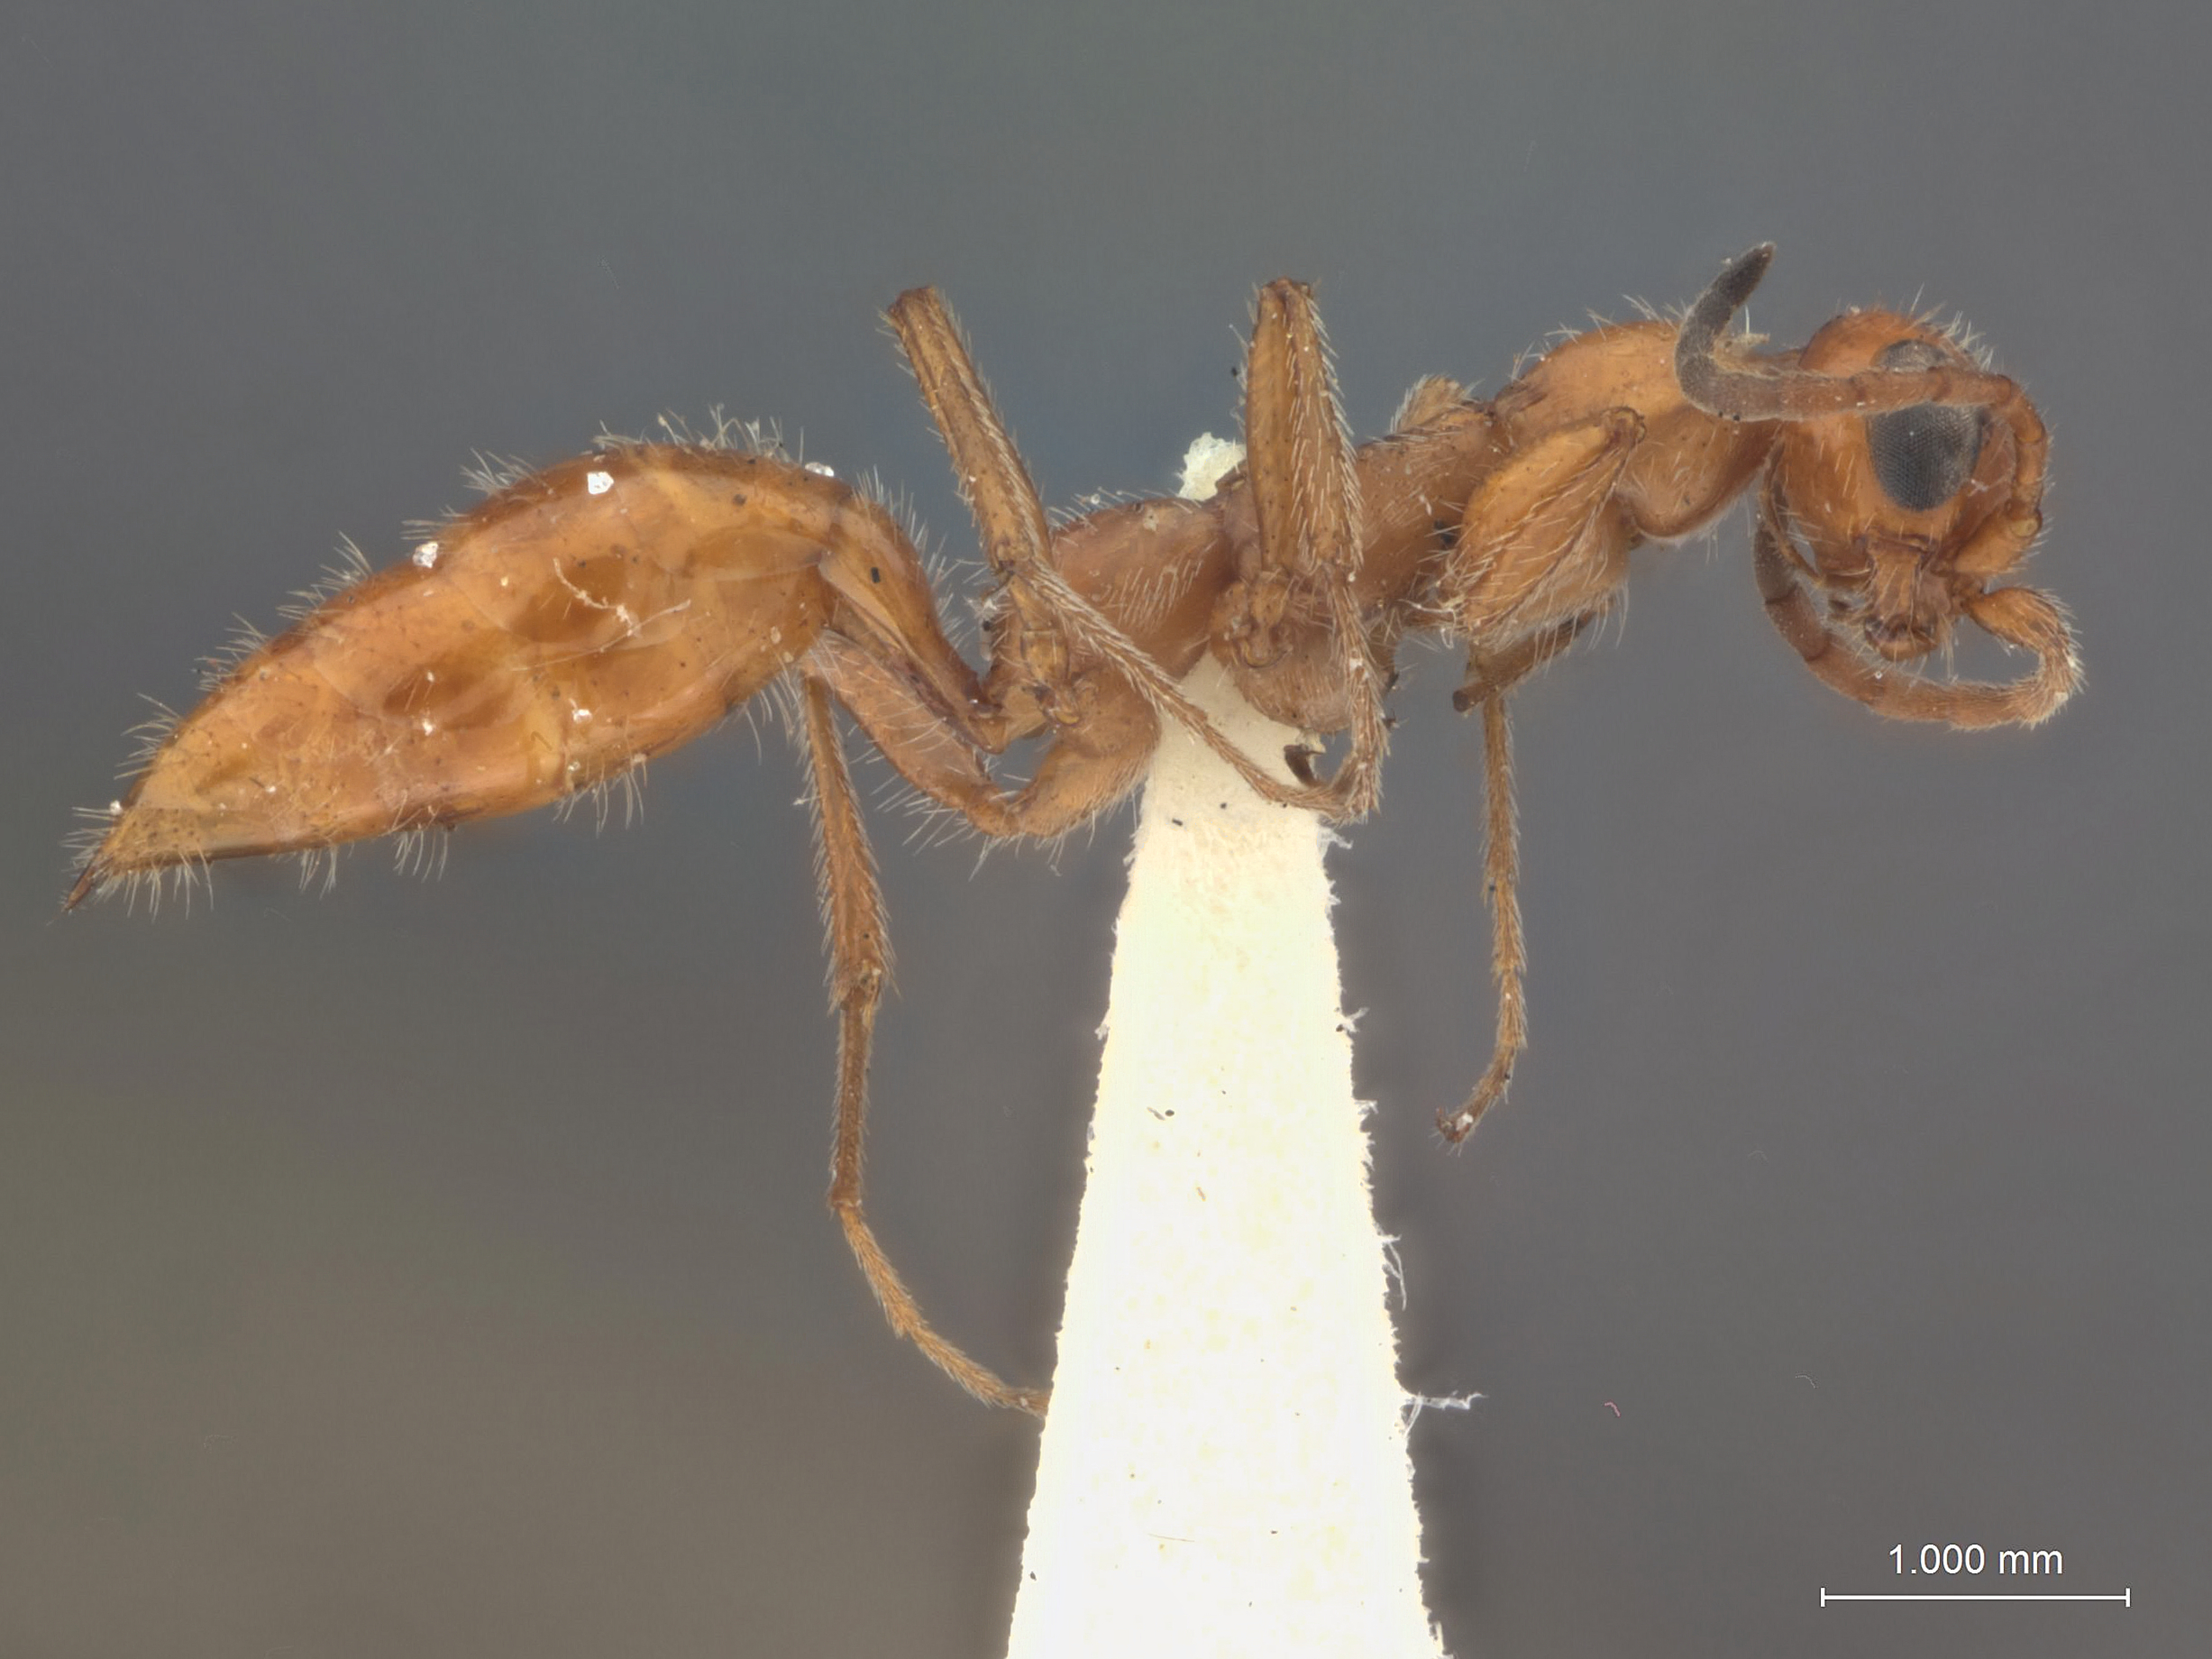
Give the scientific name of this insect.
Methocha formosa
